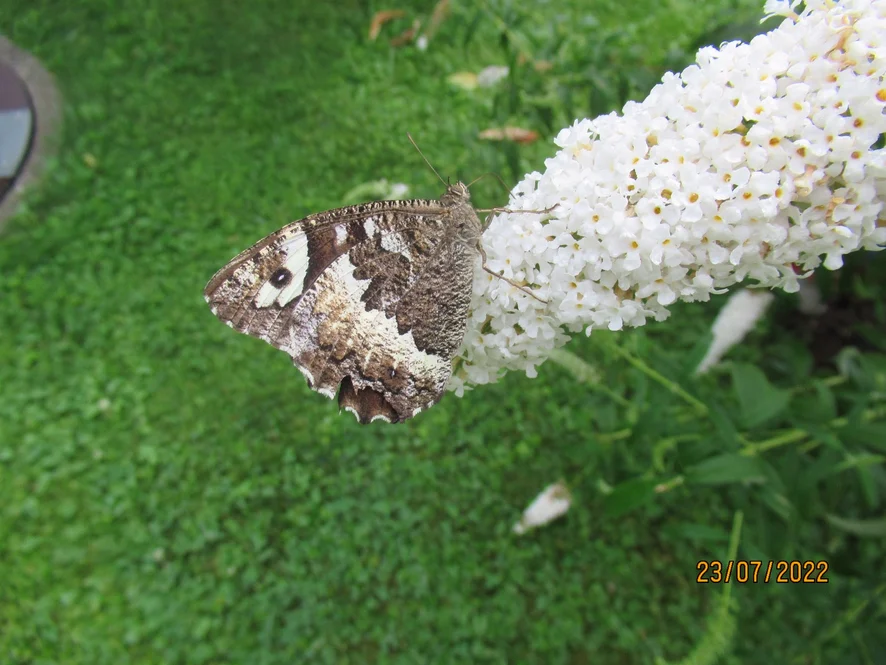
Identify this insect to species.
Brintesia circe
